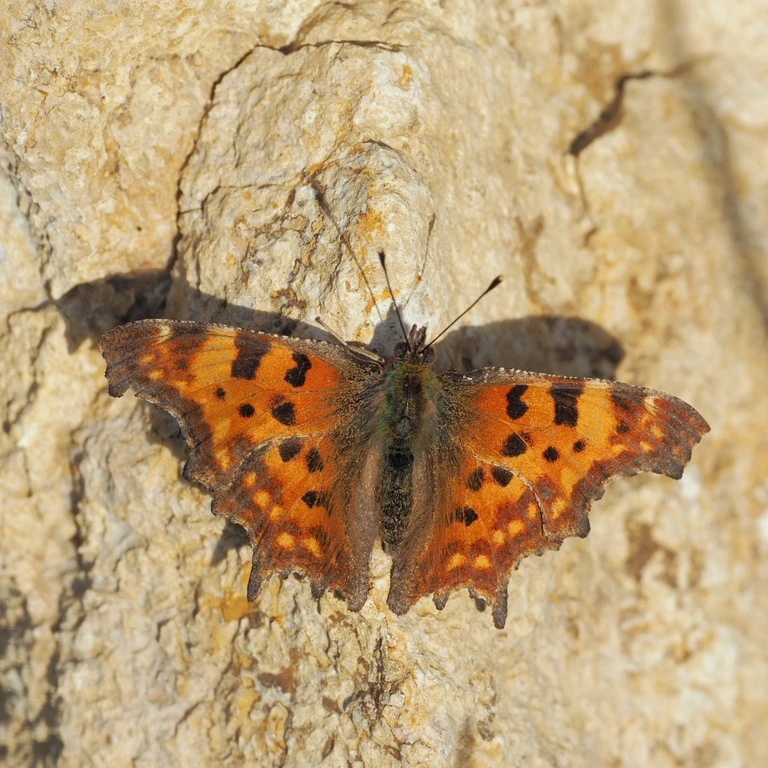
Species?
Polygonia c-album
